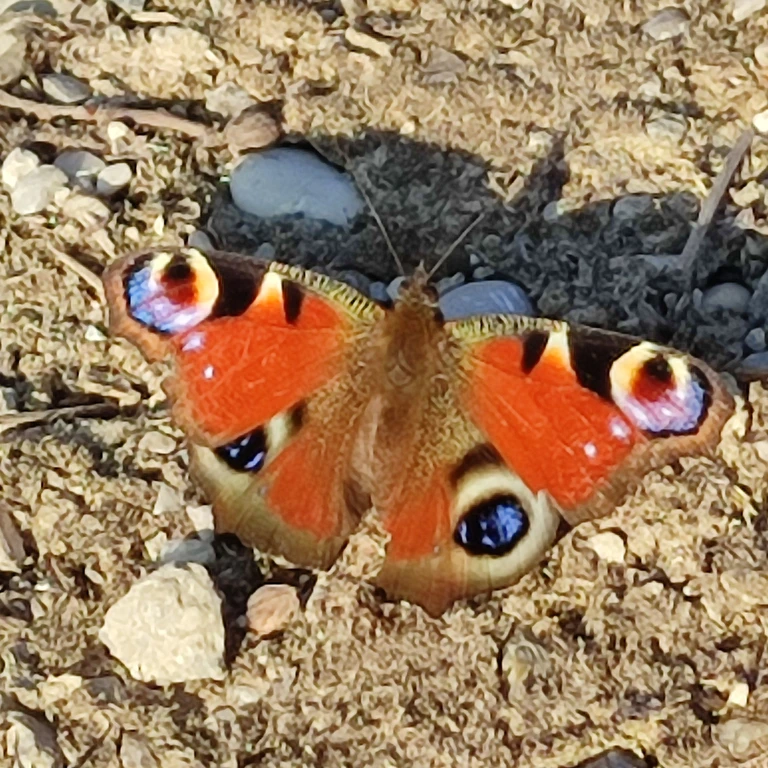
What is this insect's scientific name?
Aglais io
